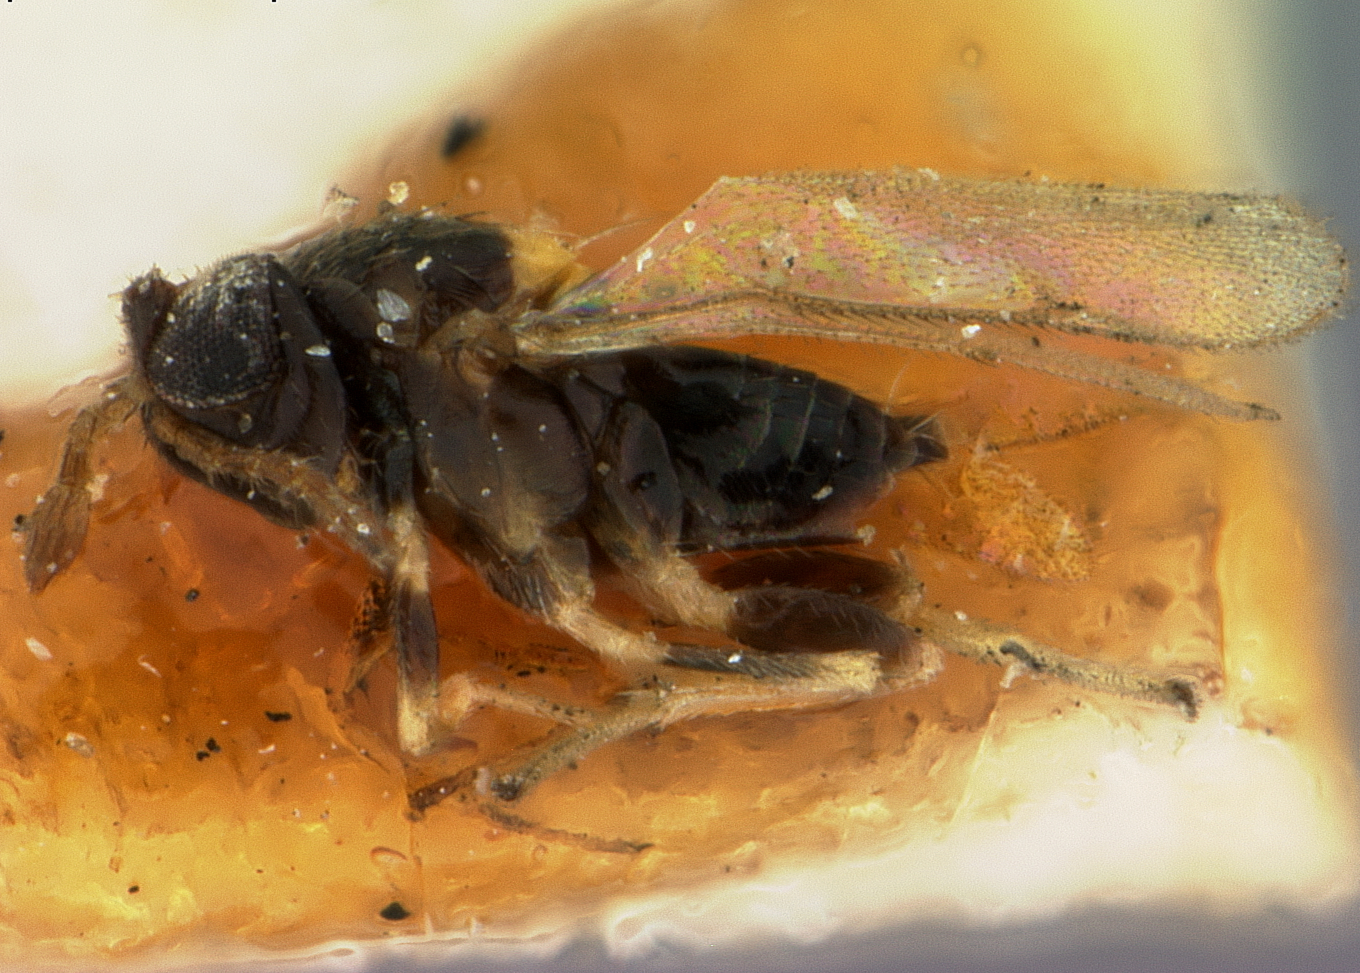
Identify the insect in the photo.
Coccophagus flavoscutellum
